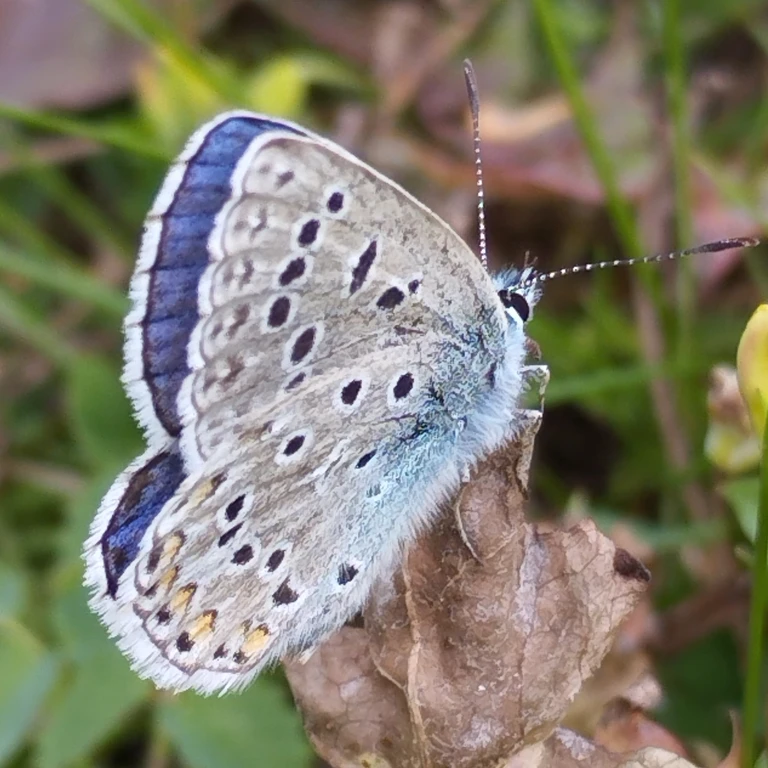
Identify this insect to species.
Lysandra bellargus
